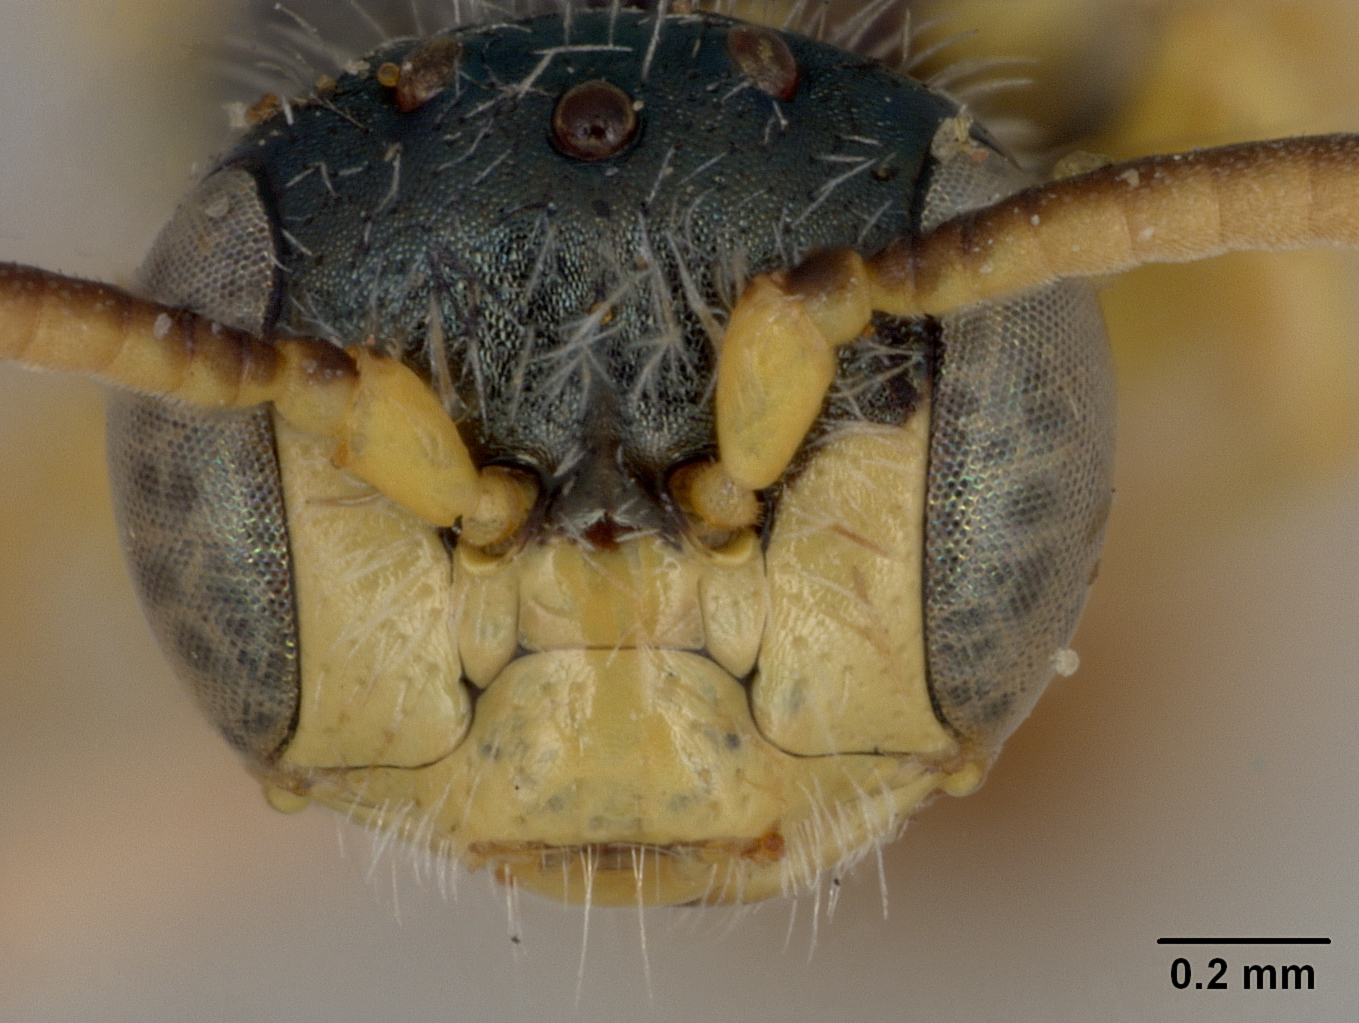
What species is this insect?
Perdita flavipes
